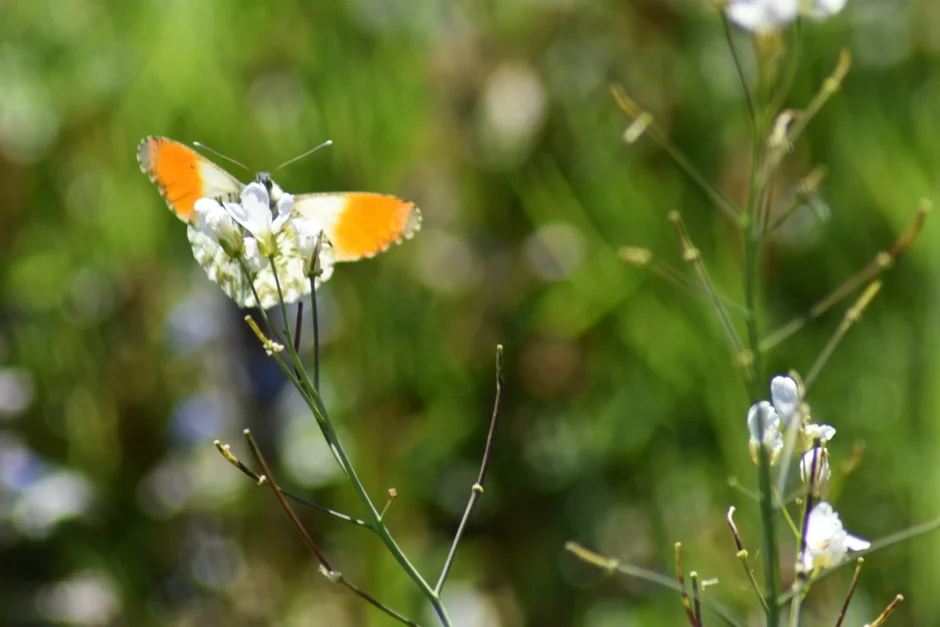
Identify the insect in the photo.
Anthocharis cardamines
